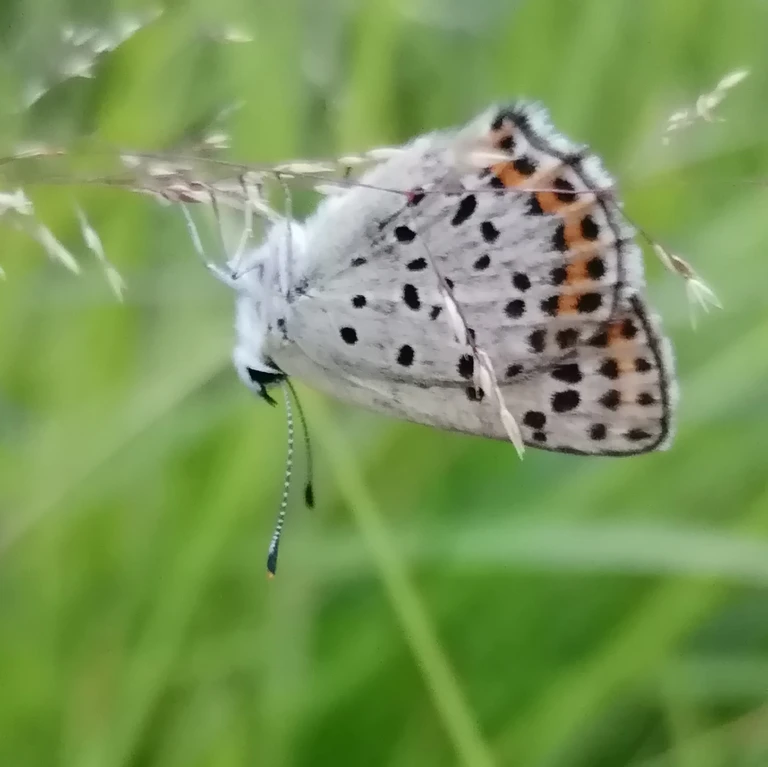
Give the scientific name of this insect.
Lycaena tityrus (also Loweia tityrus)
